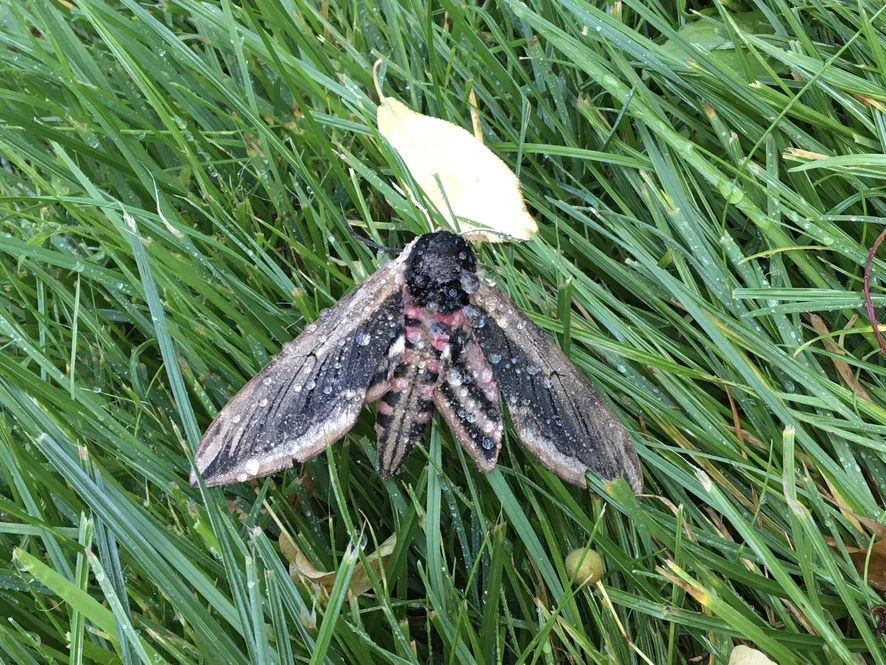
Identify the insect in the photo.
Sphinx ligustri
